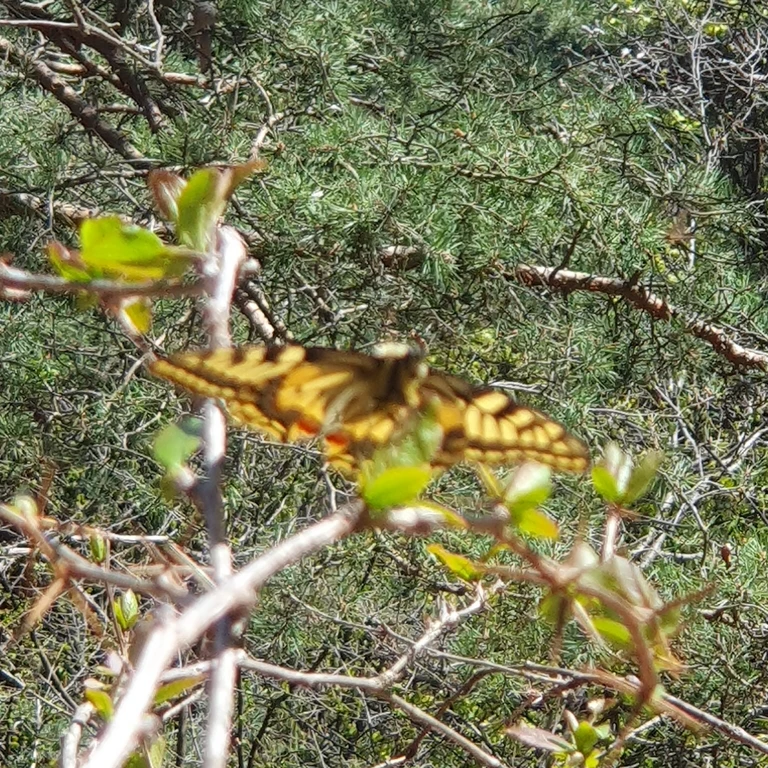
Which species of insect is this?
Papilio machaon
